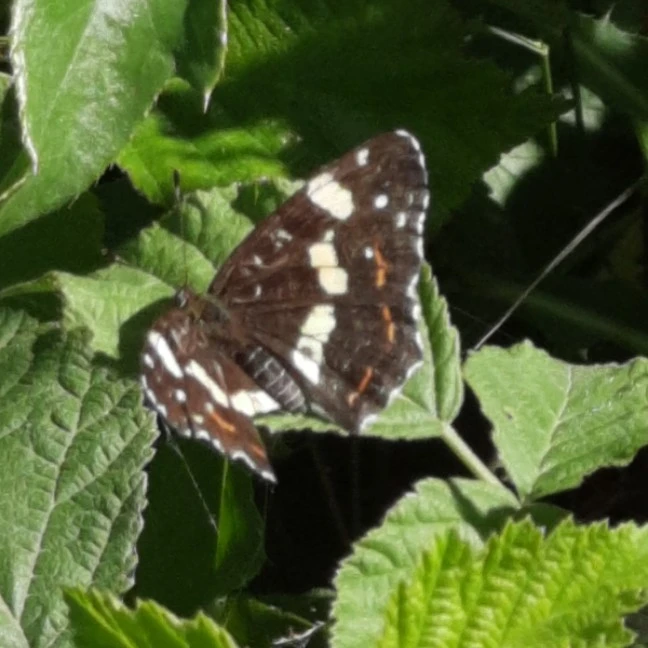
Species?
Araschnia levana
